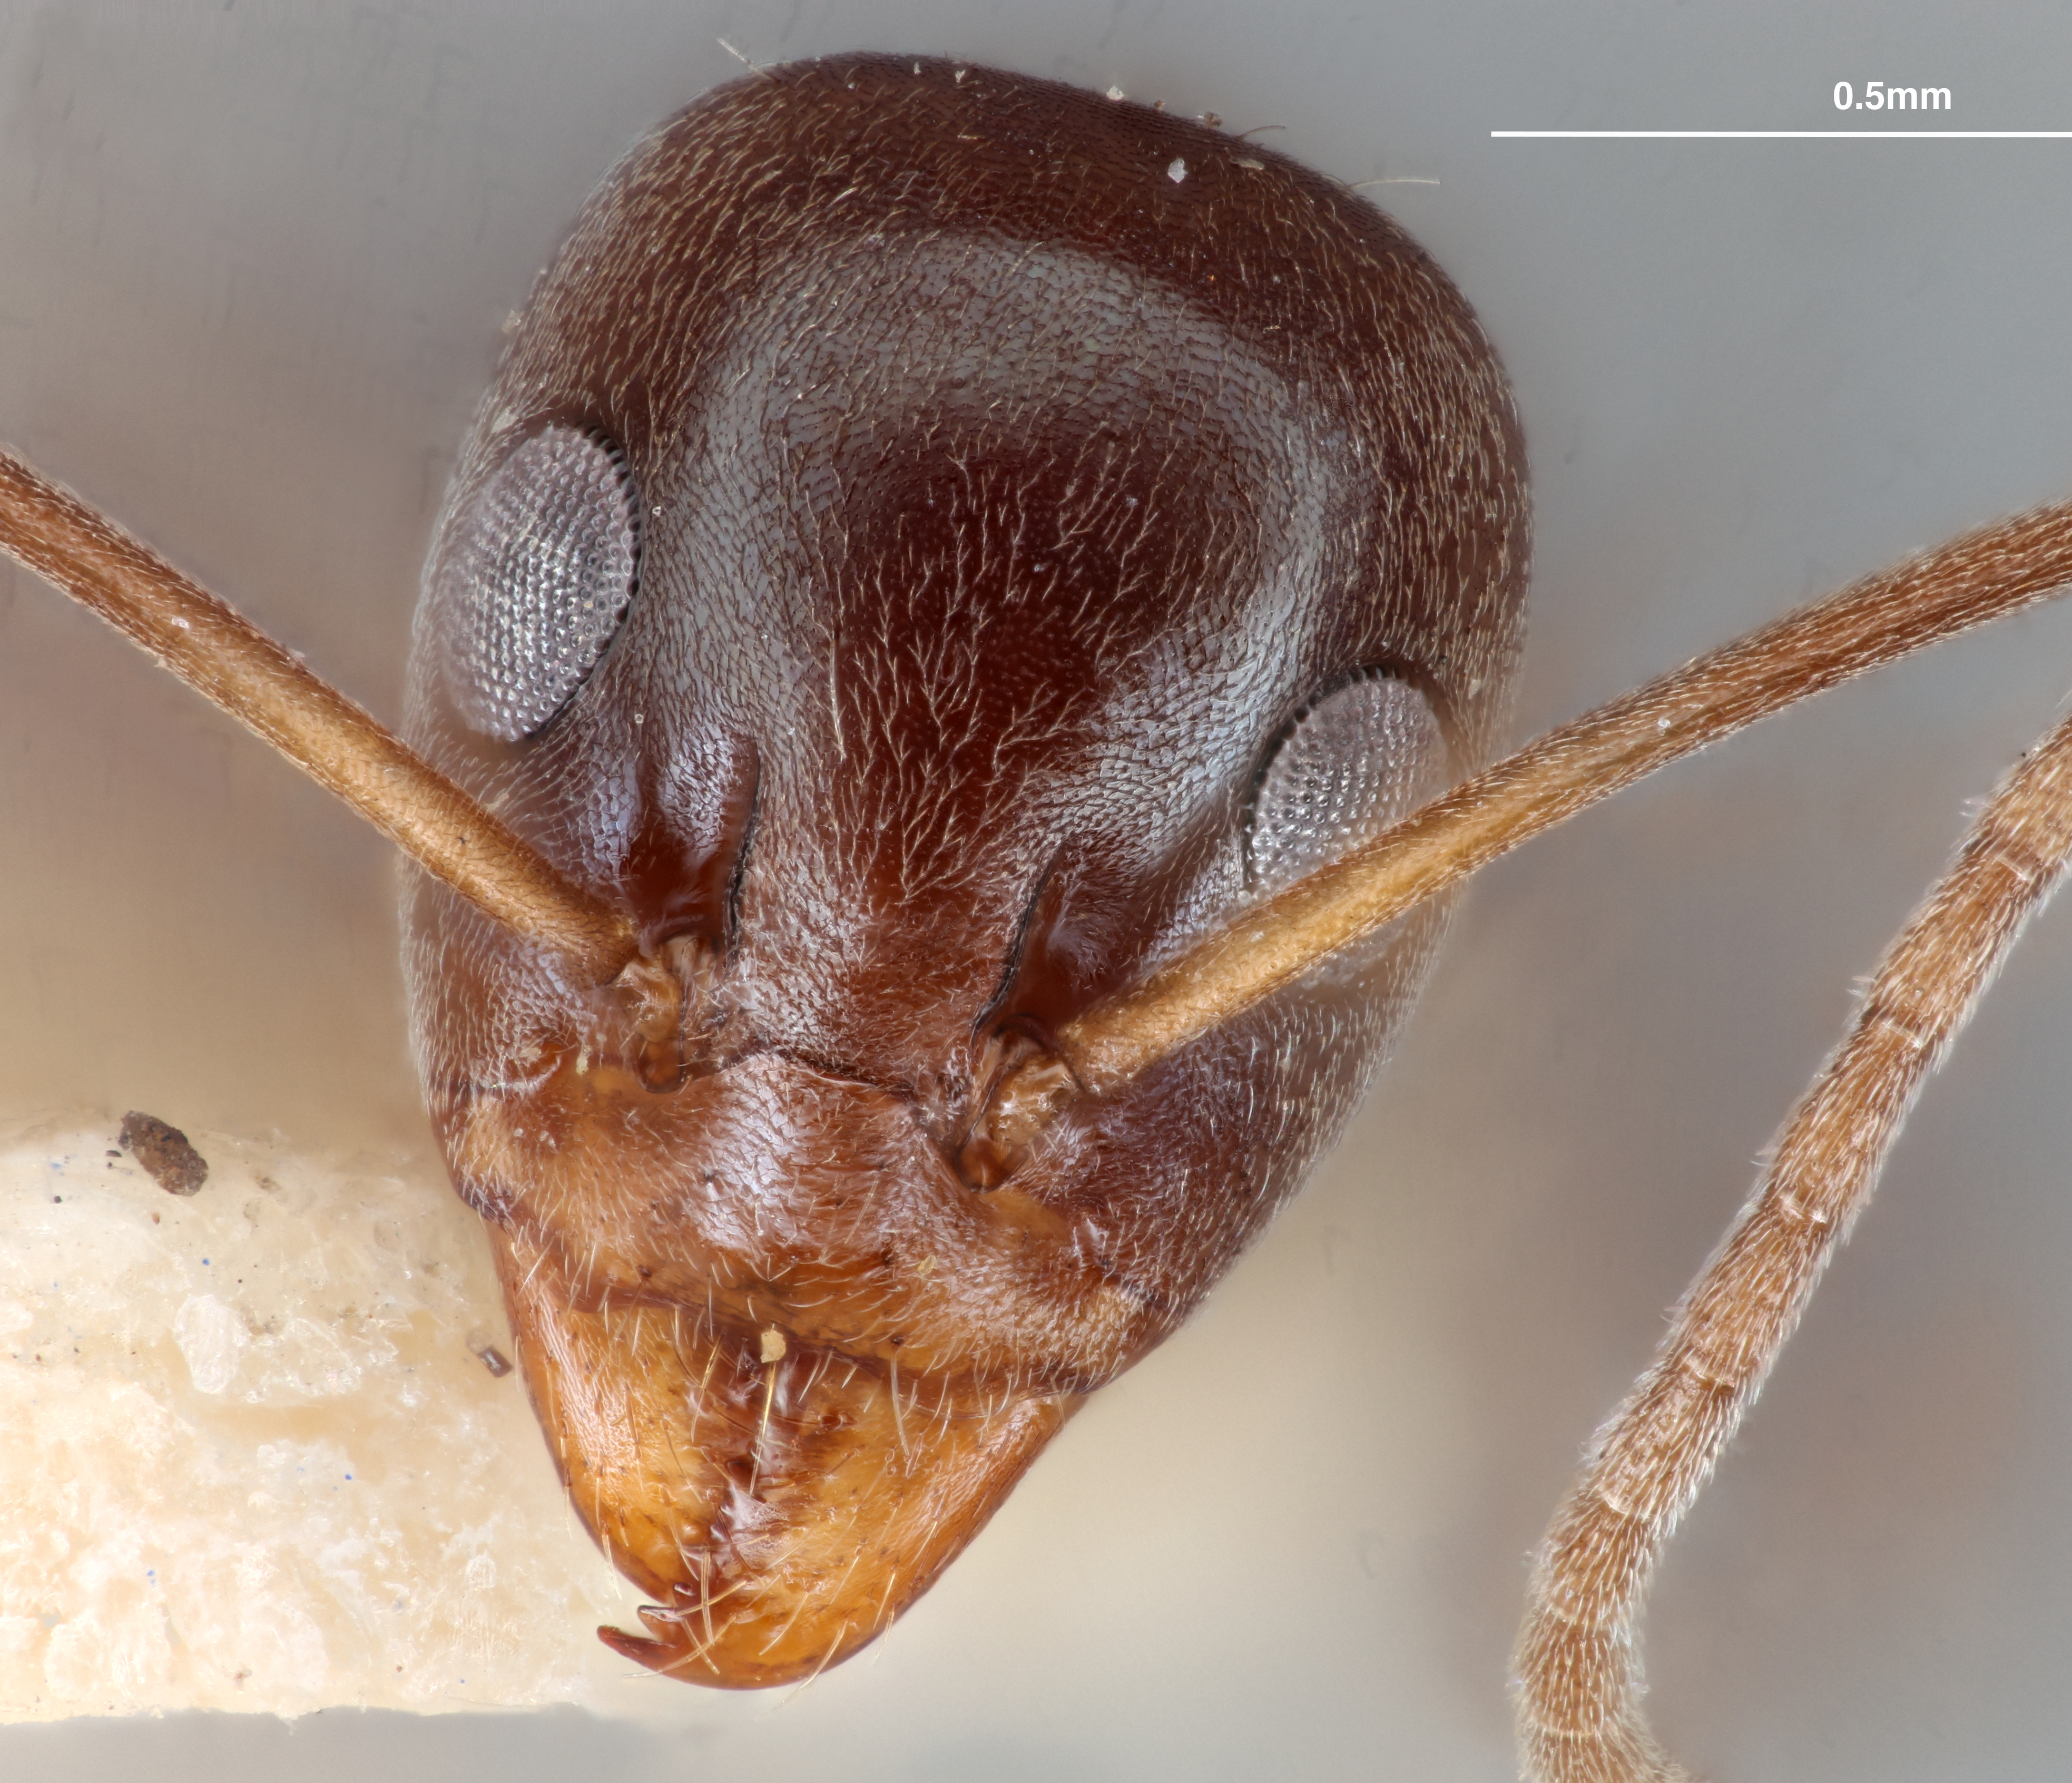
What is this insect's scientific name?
Iridomyrmex anceps
